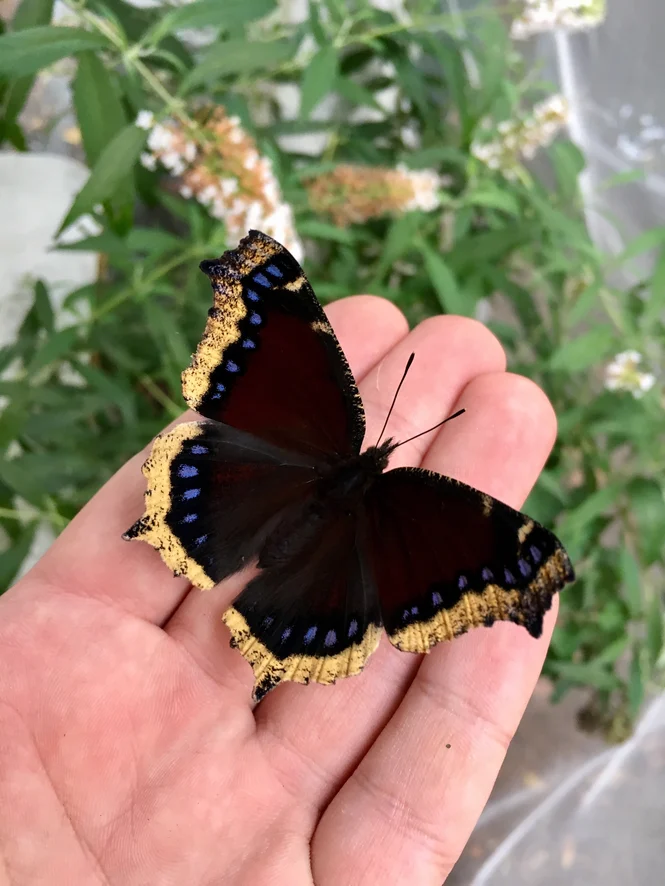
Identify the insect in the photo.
Nymphalis antiopa
